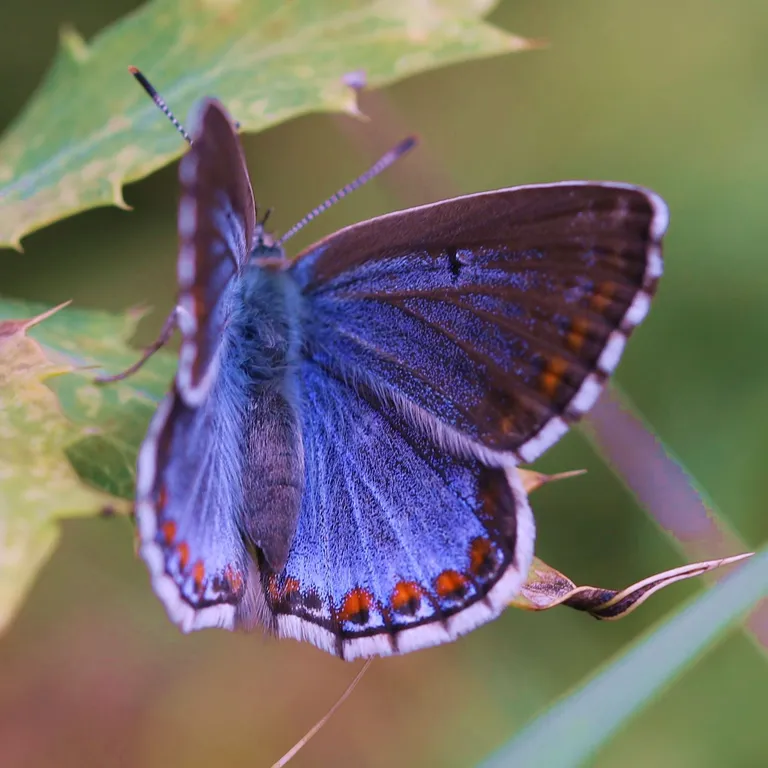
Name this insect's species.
Lysandra bellargus
